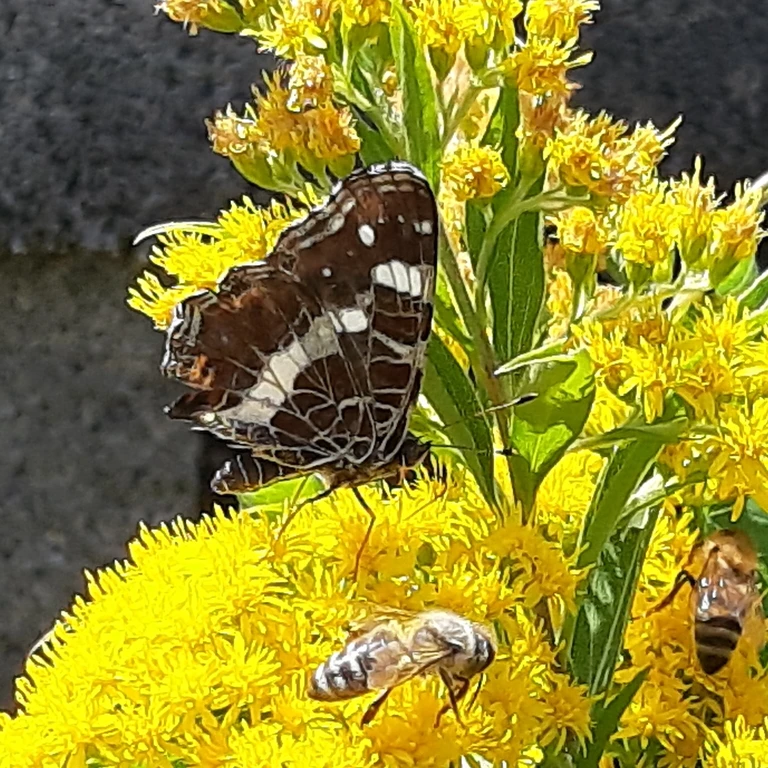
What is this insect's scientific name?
Araschnia levana
